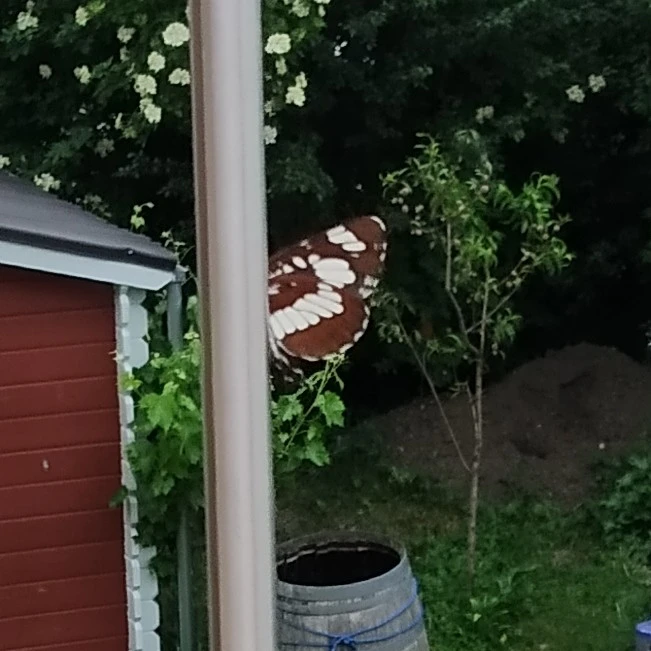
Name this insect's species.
Neptis rivularis
